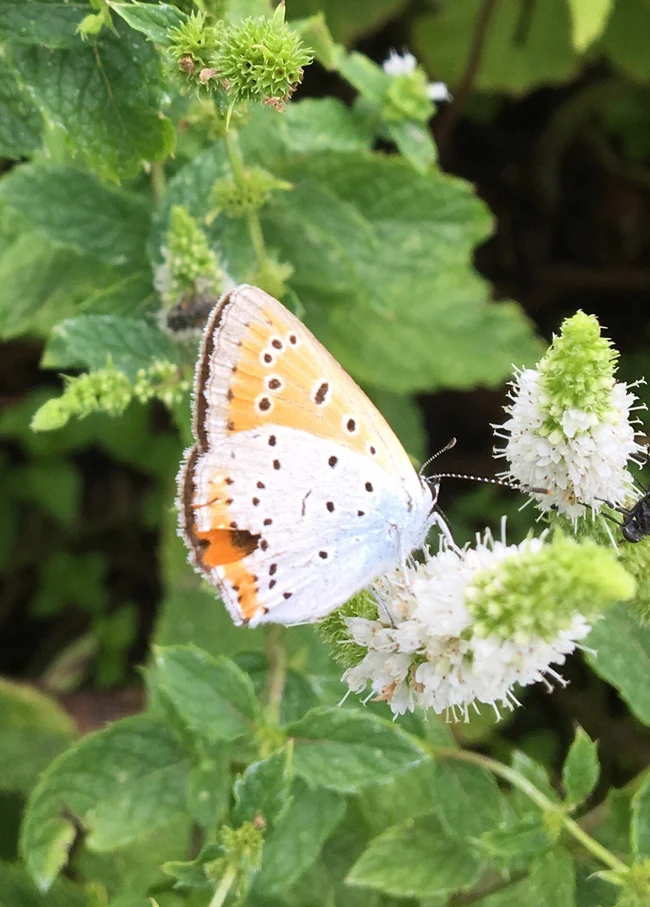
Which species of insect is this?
Lycaena dispar
